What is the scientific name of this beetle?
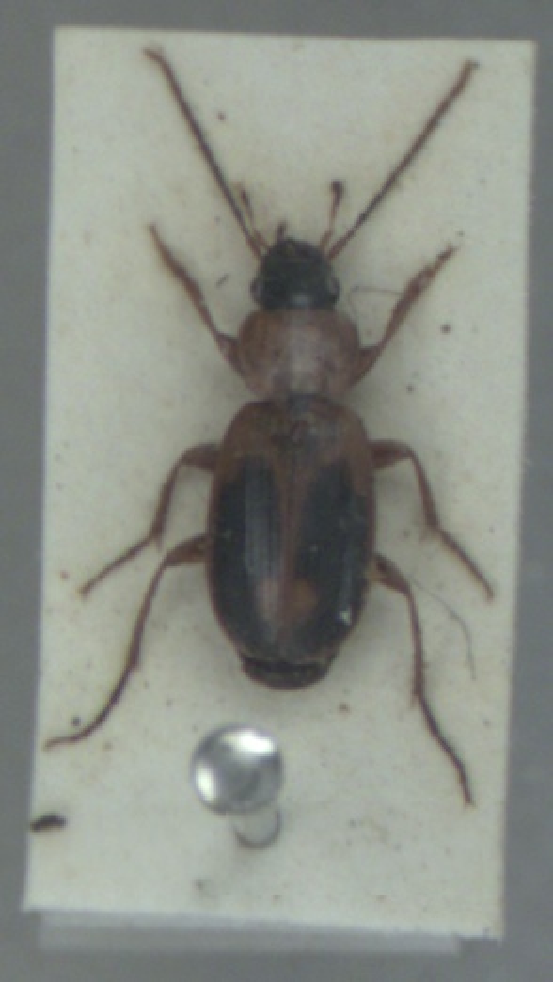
Badister bullatus
